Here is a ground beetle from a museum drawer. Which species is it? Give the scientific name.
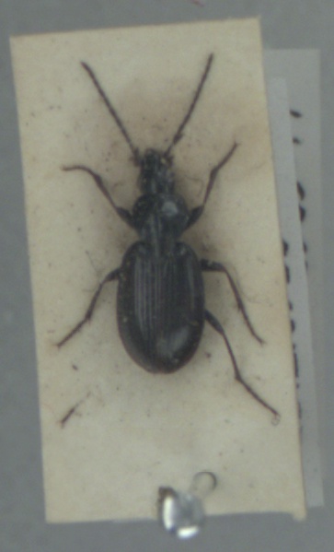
Agonum fuliginosum
